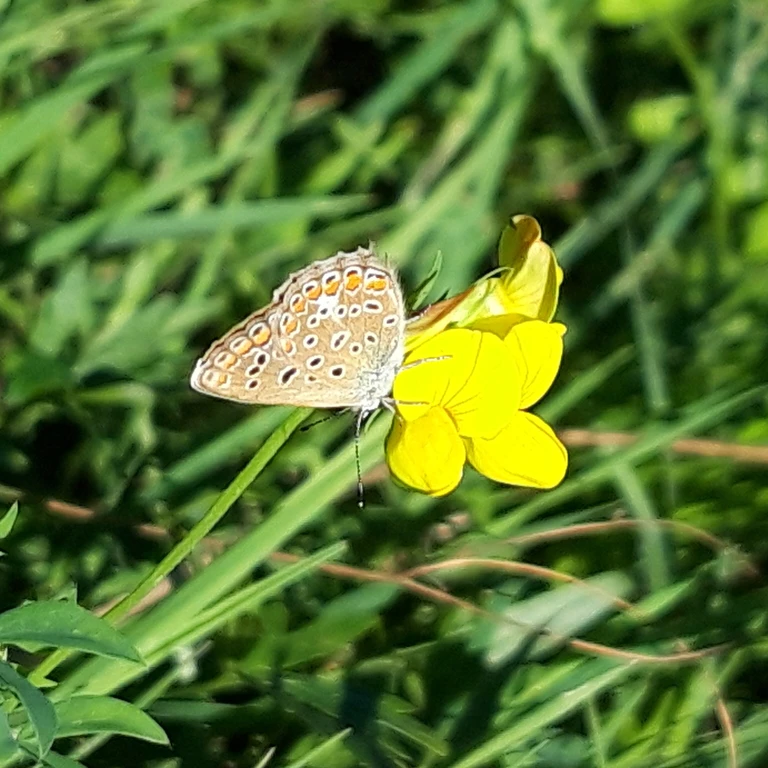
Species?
Polyommatus icarus
